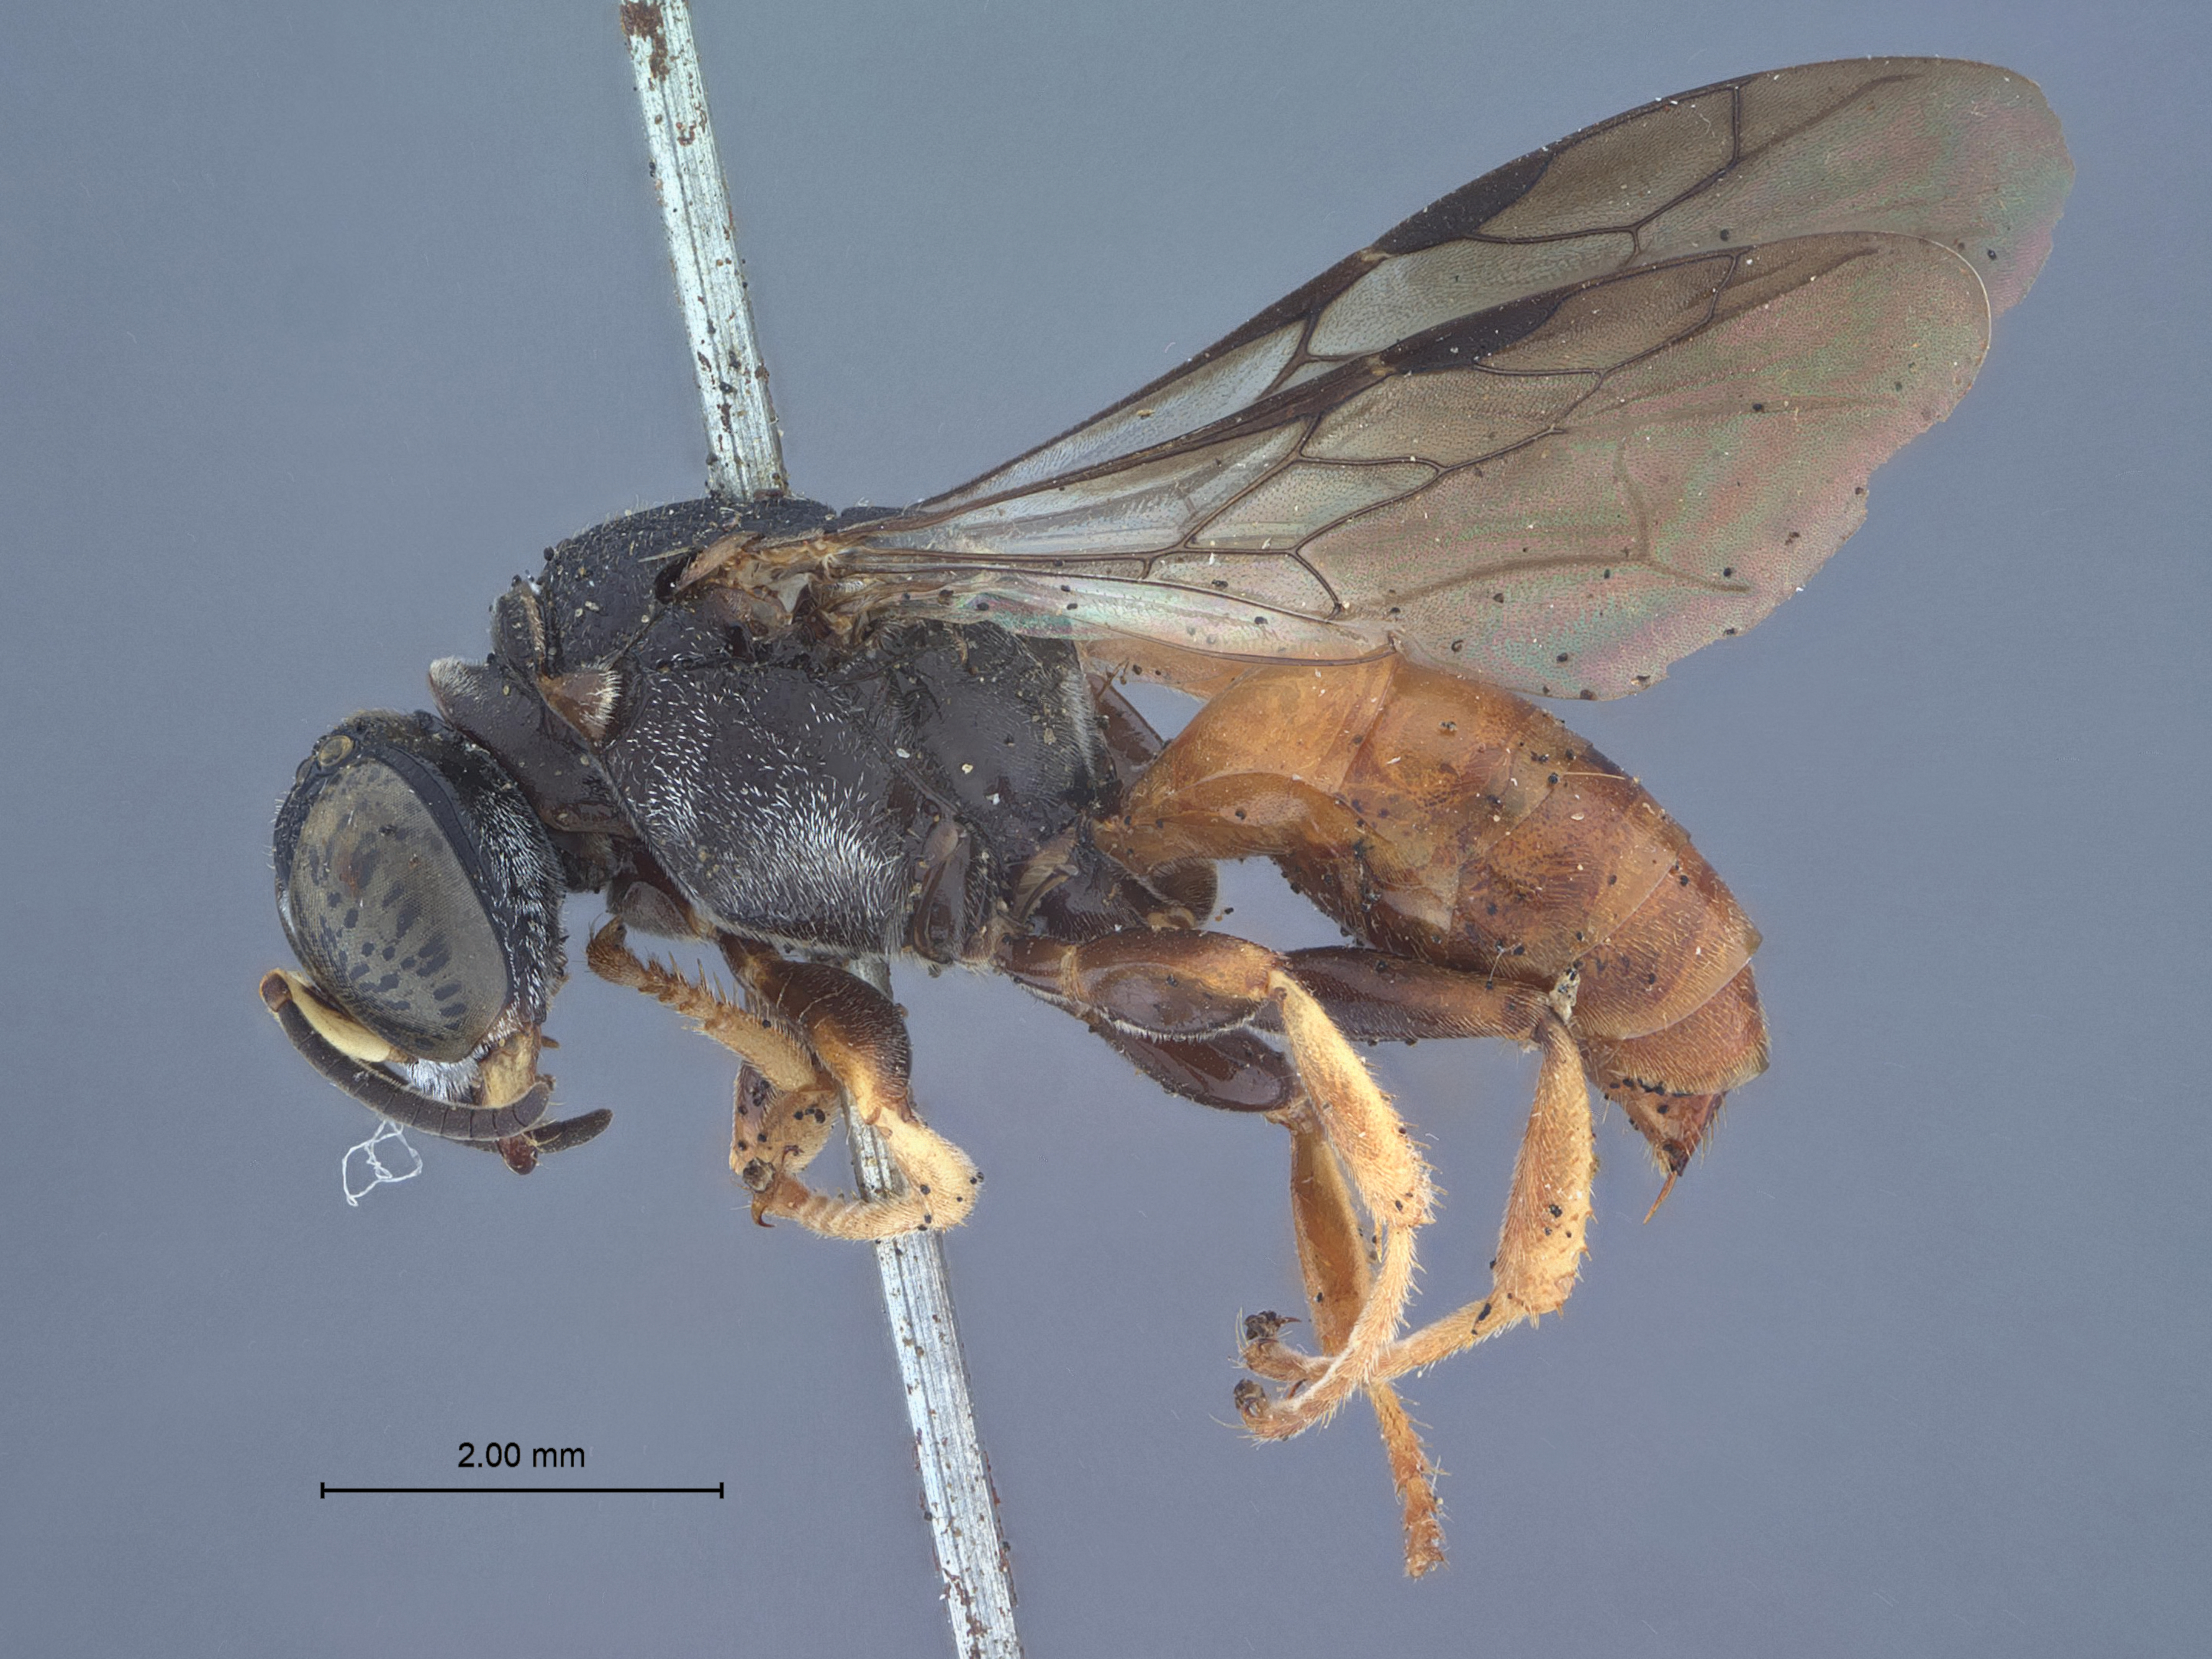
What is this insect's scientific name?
Encopognathus bridwelli
